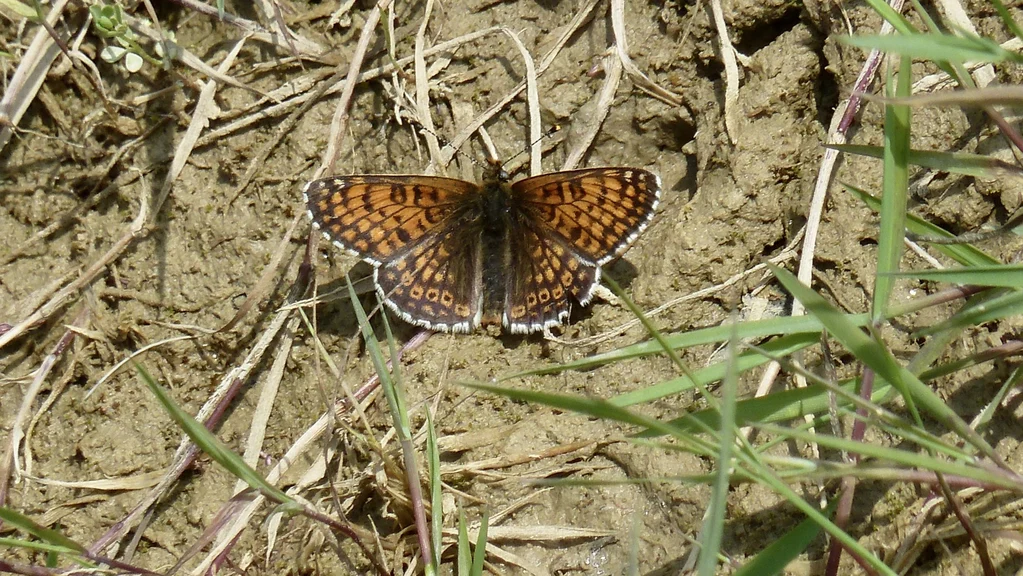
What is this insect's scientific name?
Melitaea cinxia
